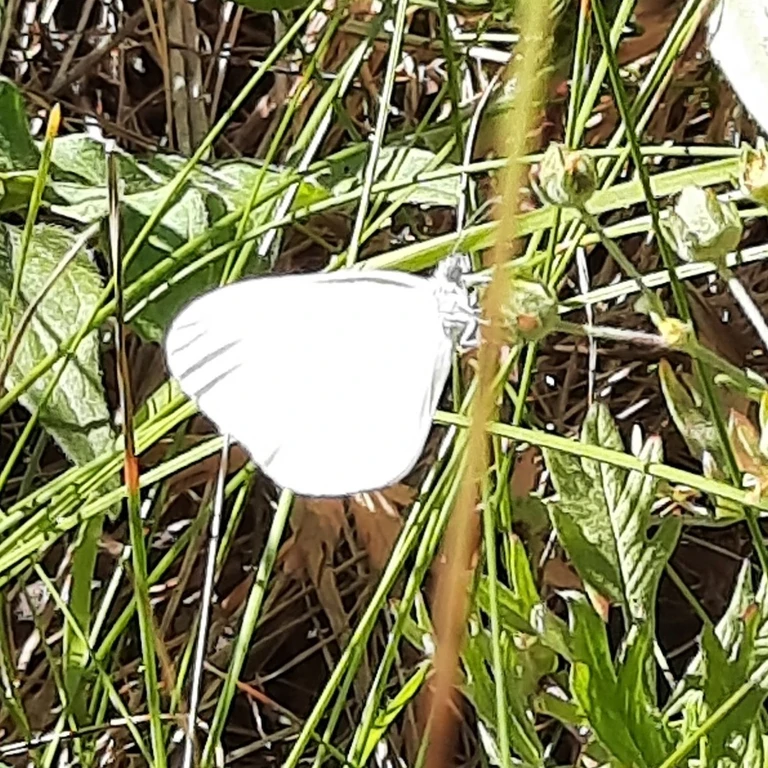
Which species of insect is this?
Leptidea sinapis/juvernica
